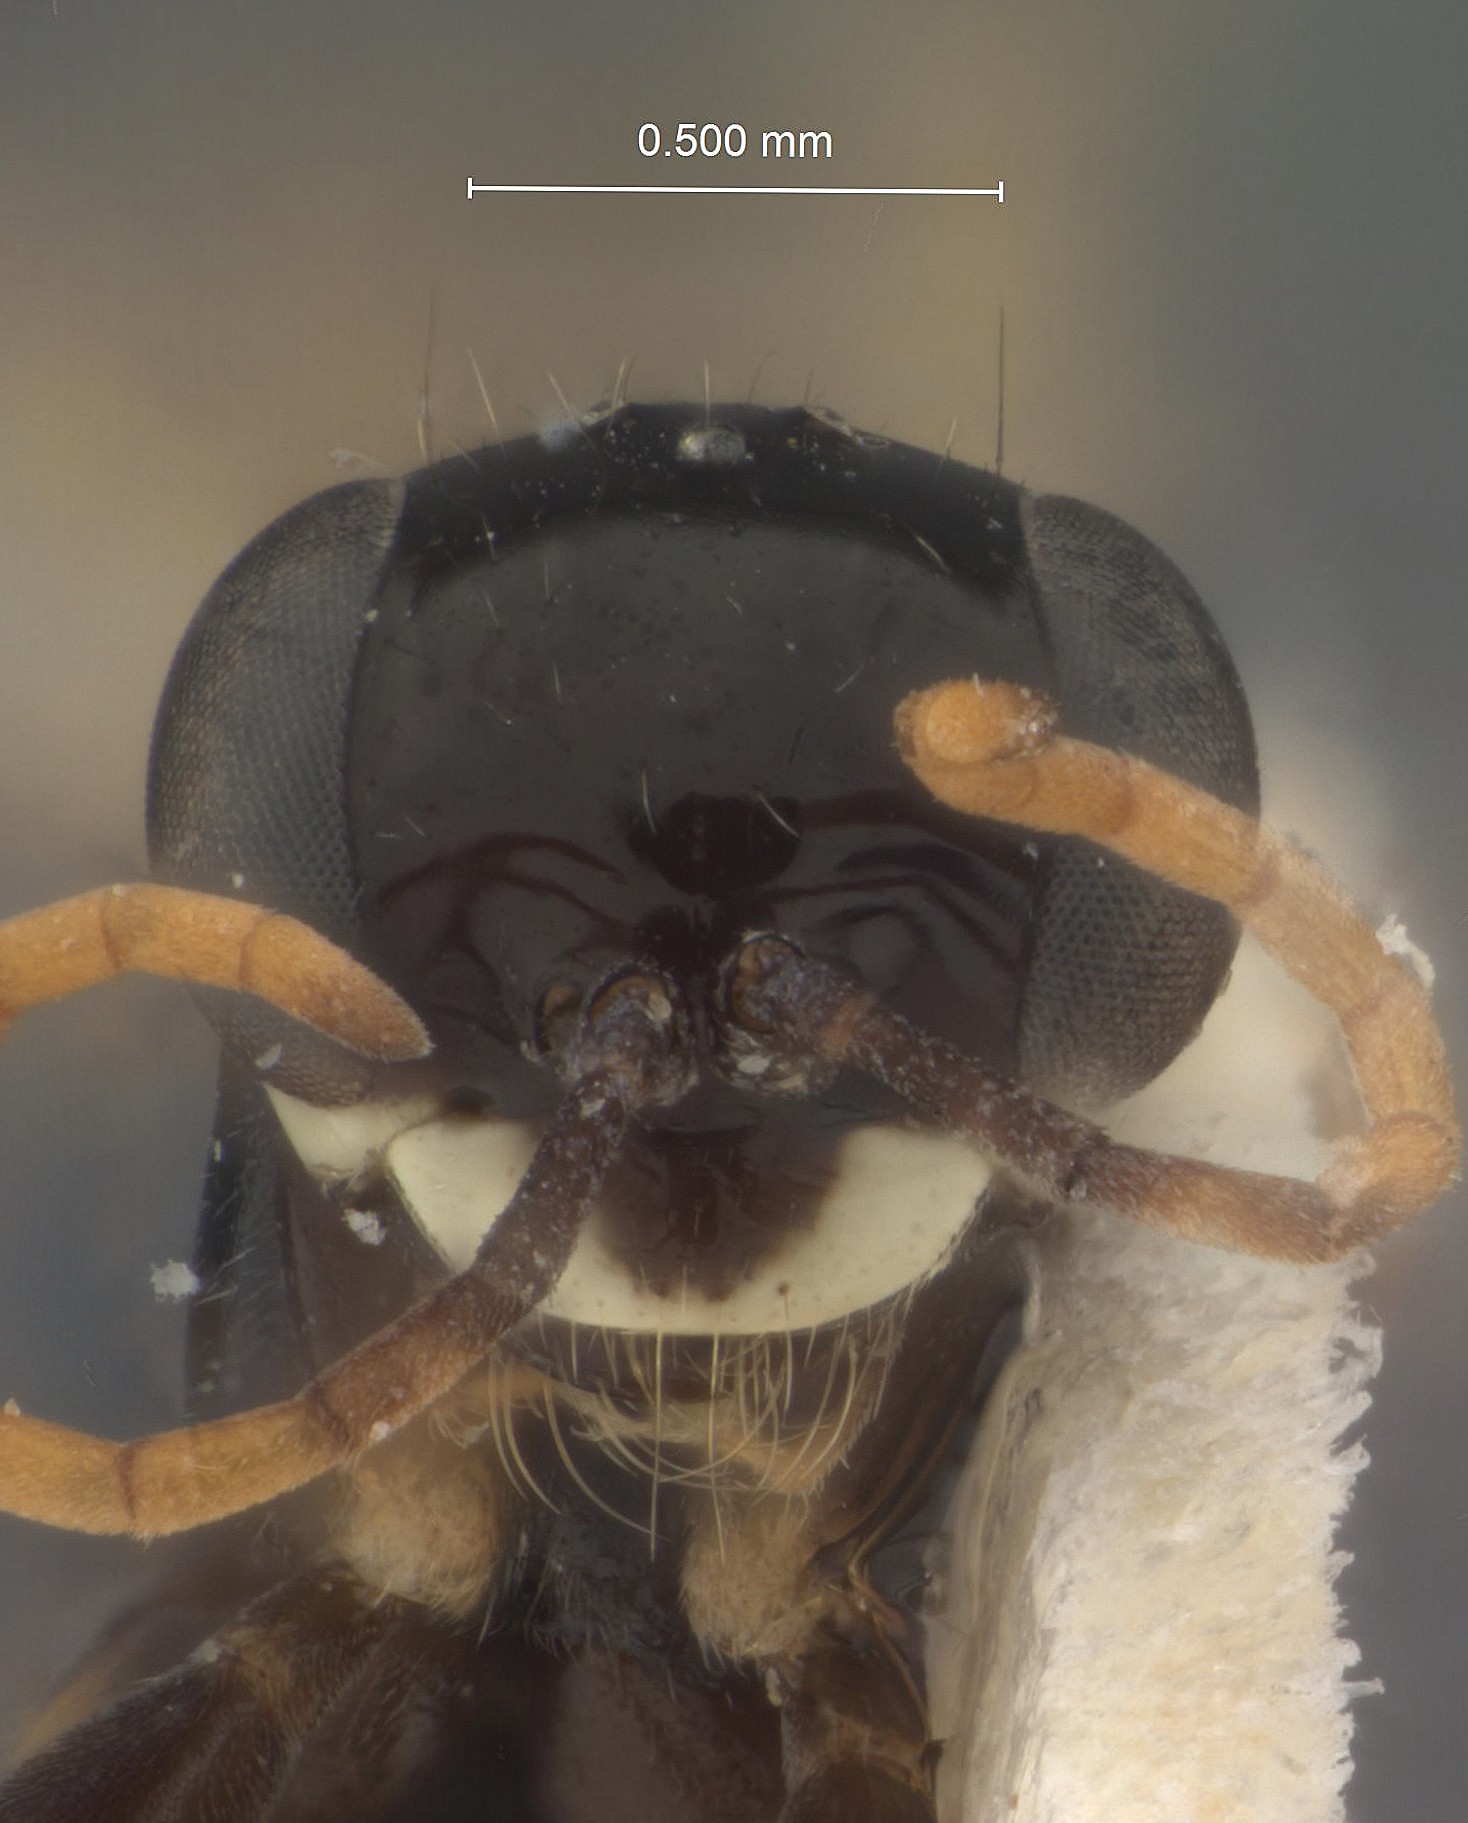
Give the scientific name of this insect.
Dipogon fulleri
